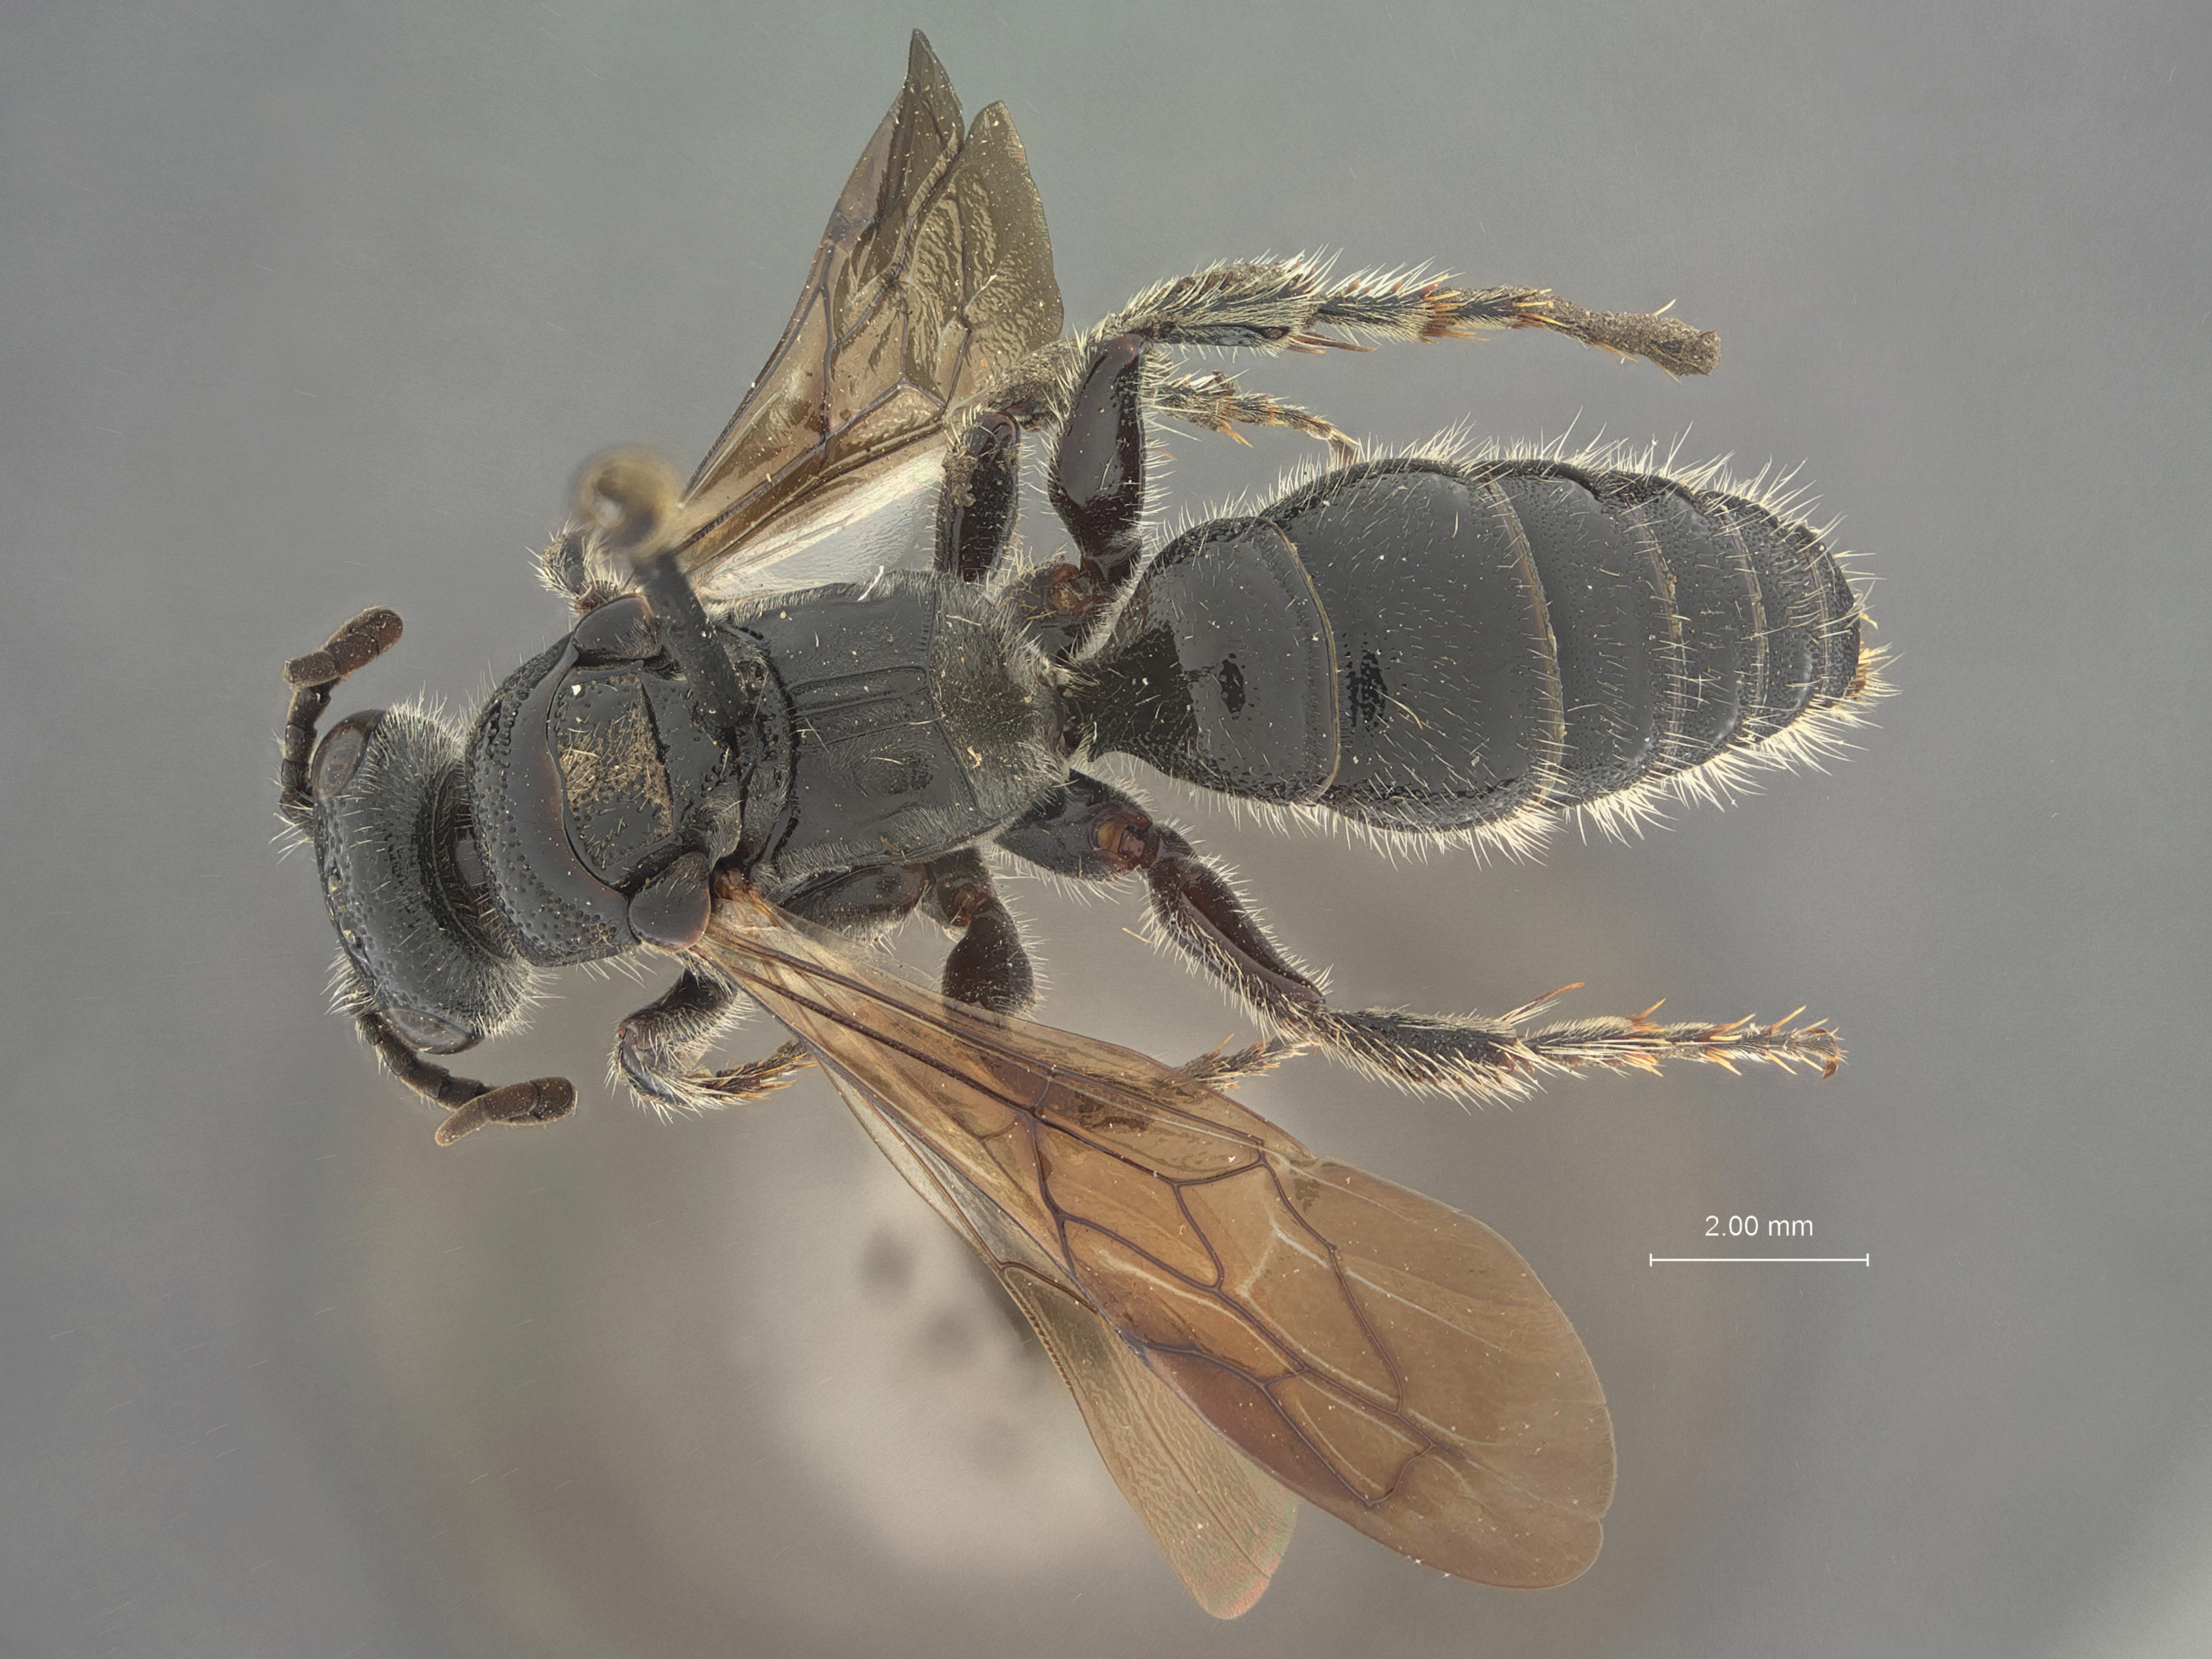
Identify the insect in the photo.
Tiphia burrelli
